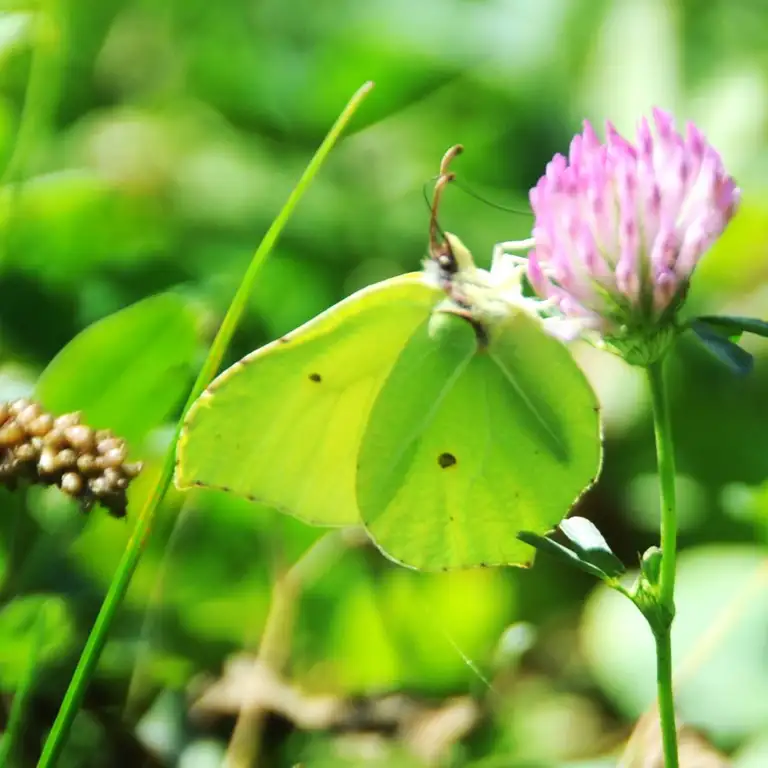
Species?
Gonepteryx rhamni
